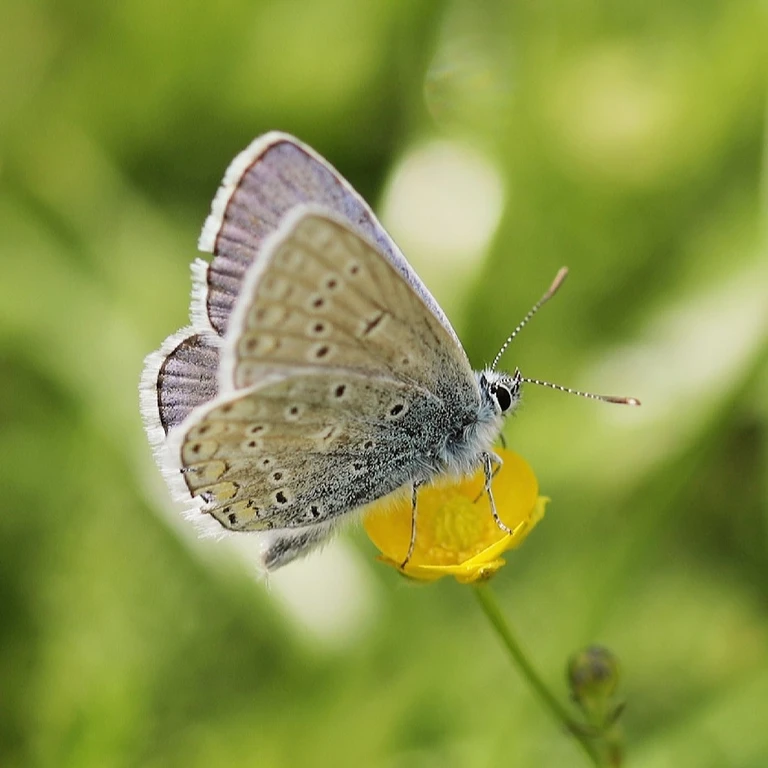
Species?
Polyommatus icarus
